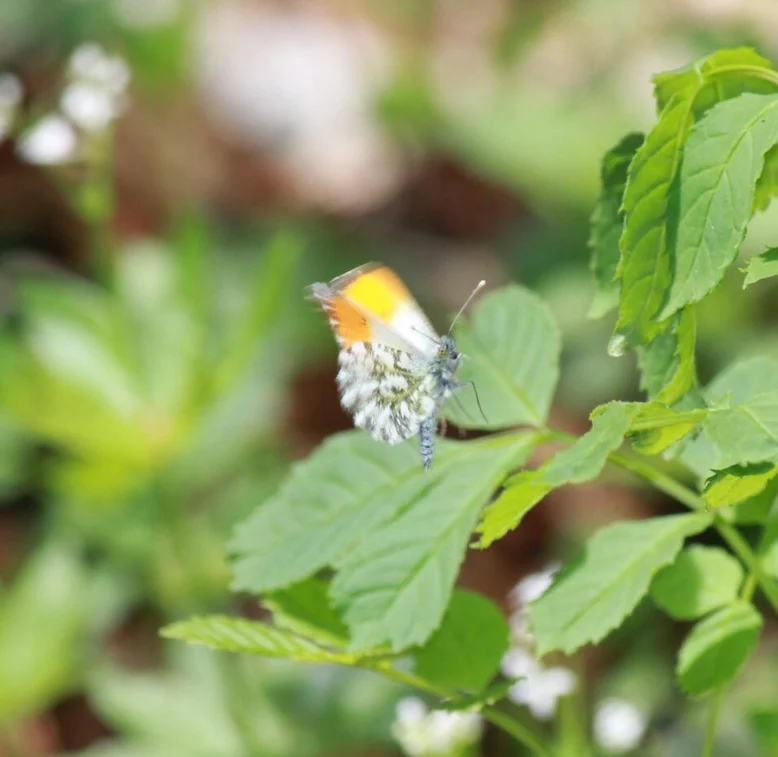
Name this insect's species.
Anthocharis cardamines
